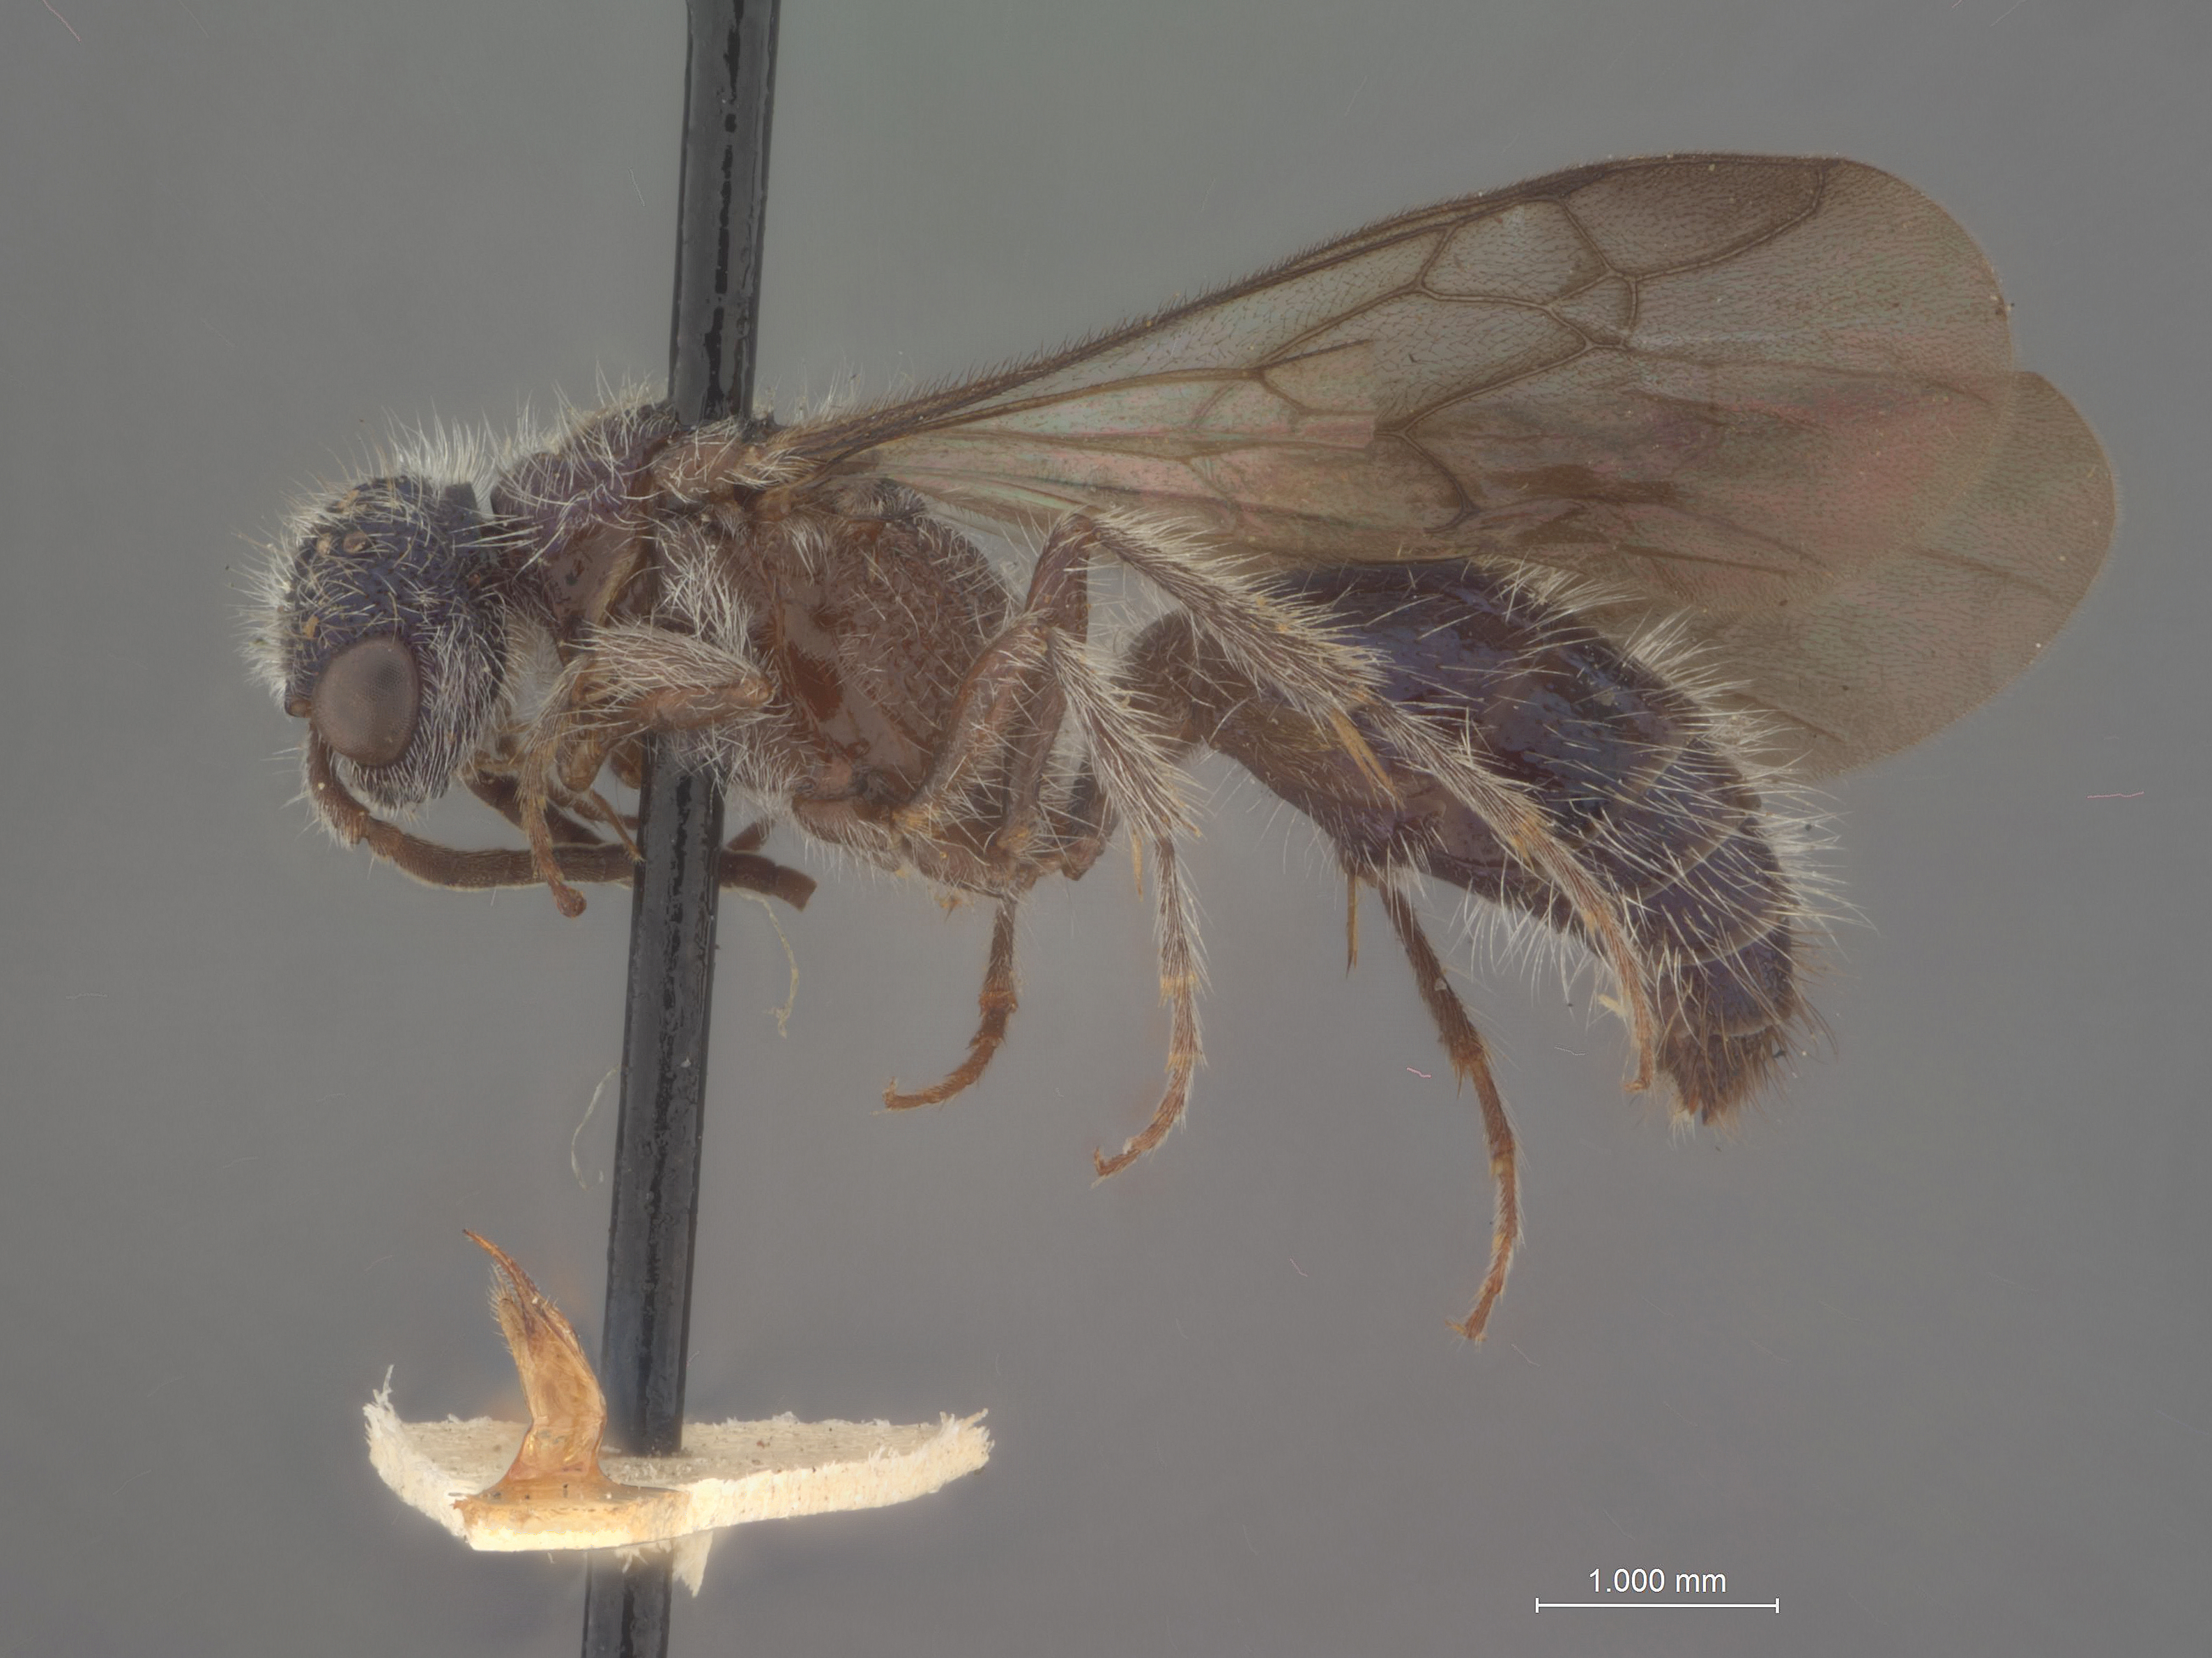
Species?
Squamulotilla concava
